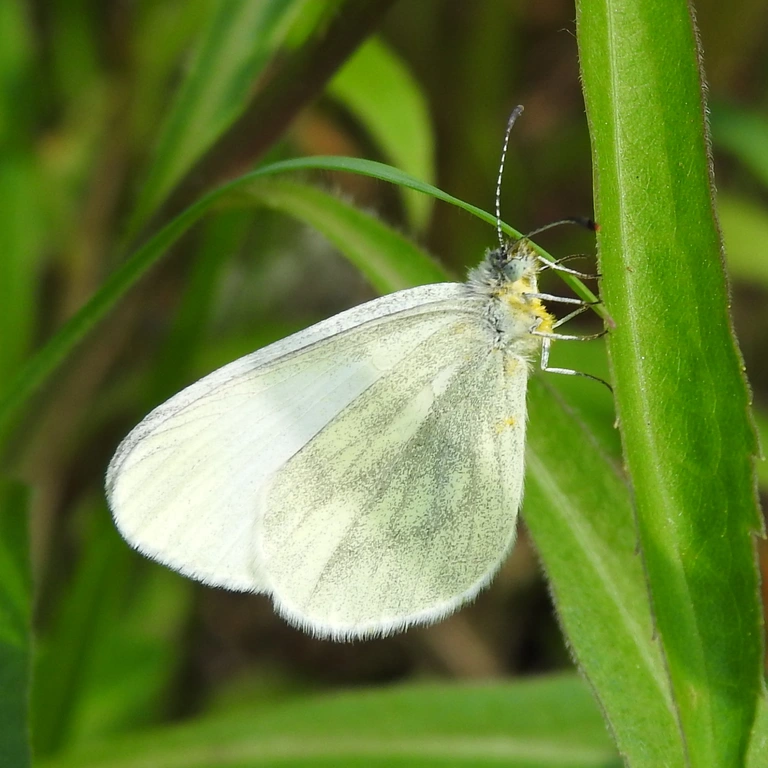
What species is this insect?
Leptidea sinapis/juvernica
